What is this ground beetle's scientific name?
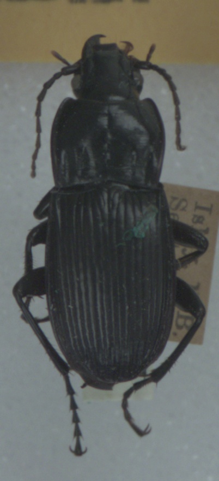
Abax parallelepipedus
